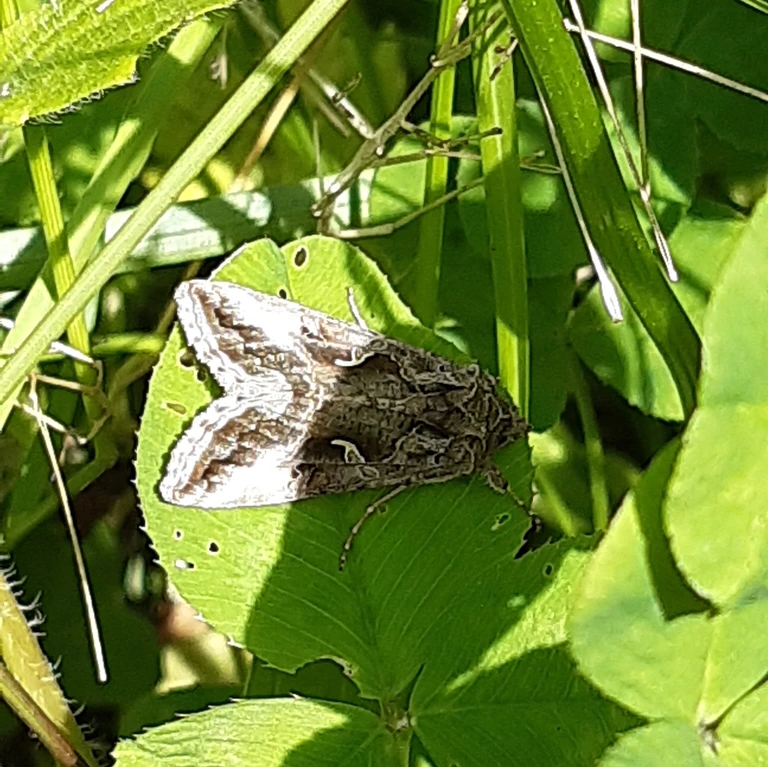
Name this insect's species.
Autographa gamma
